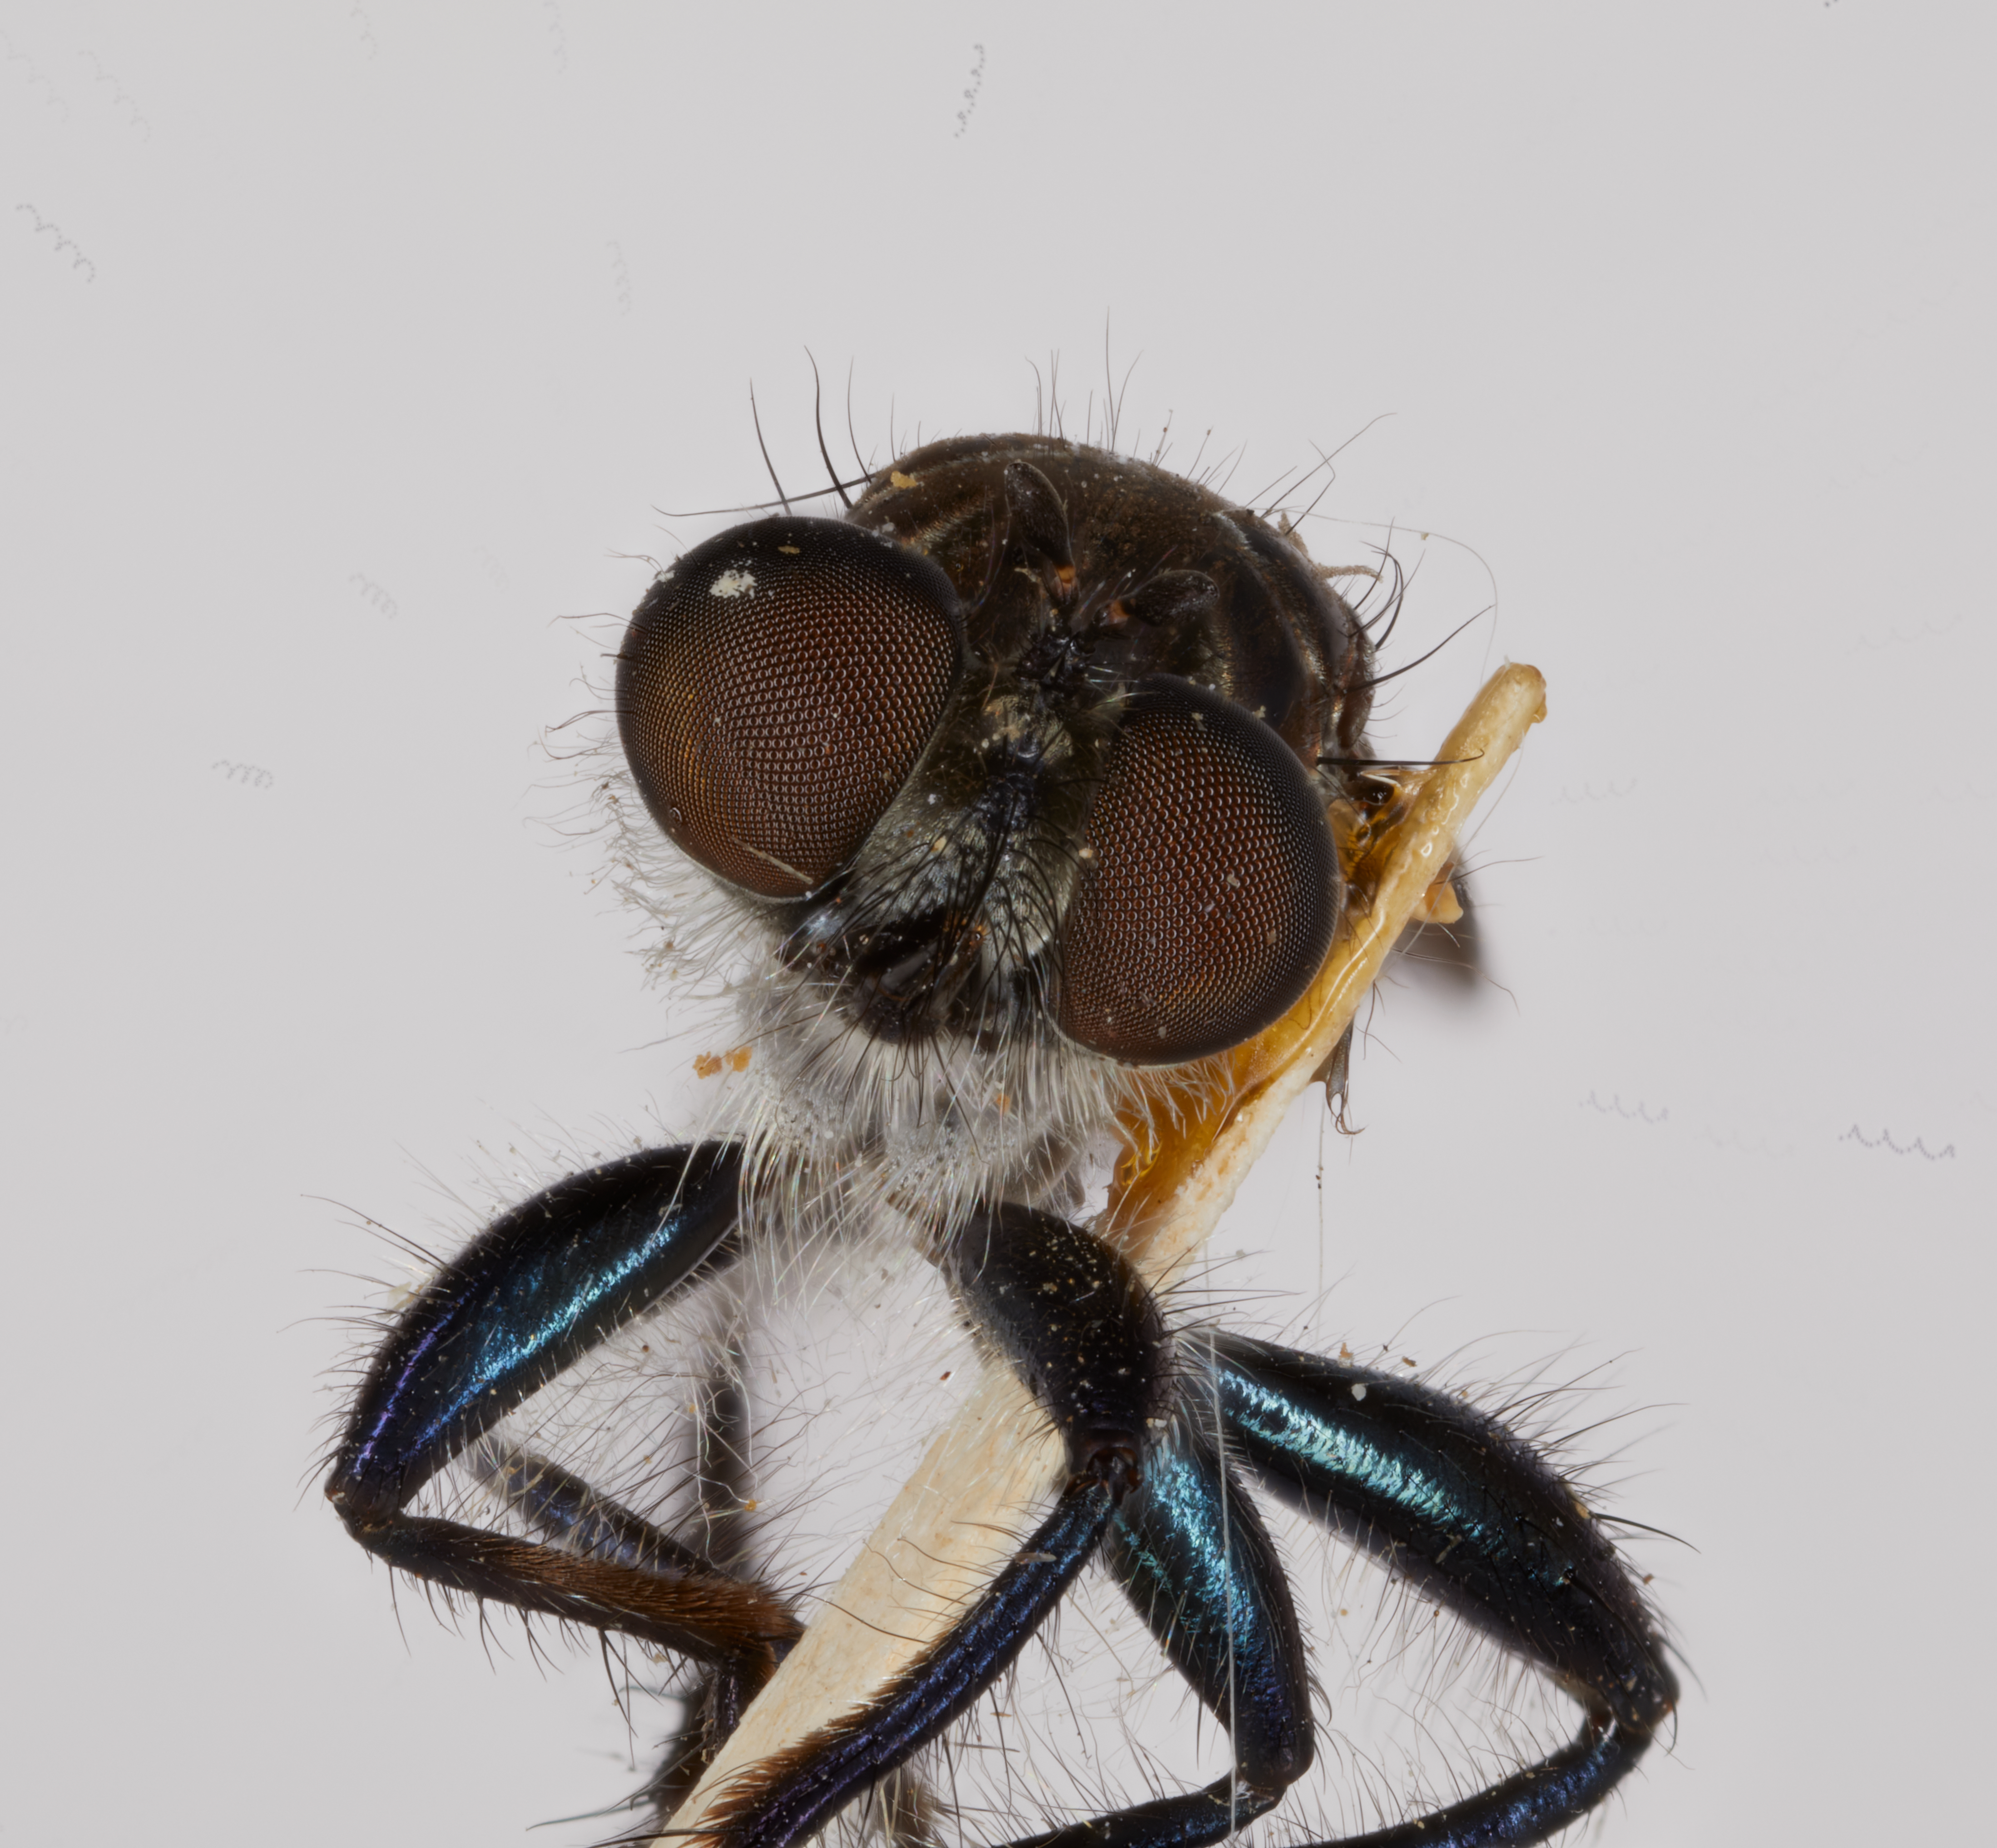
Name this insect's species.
Andrenosoma lewisi
